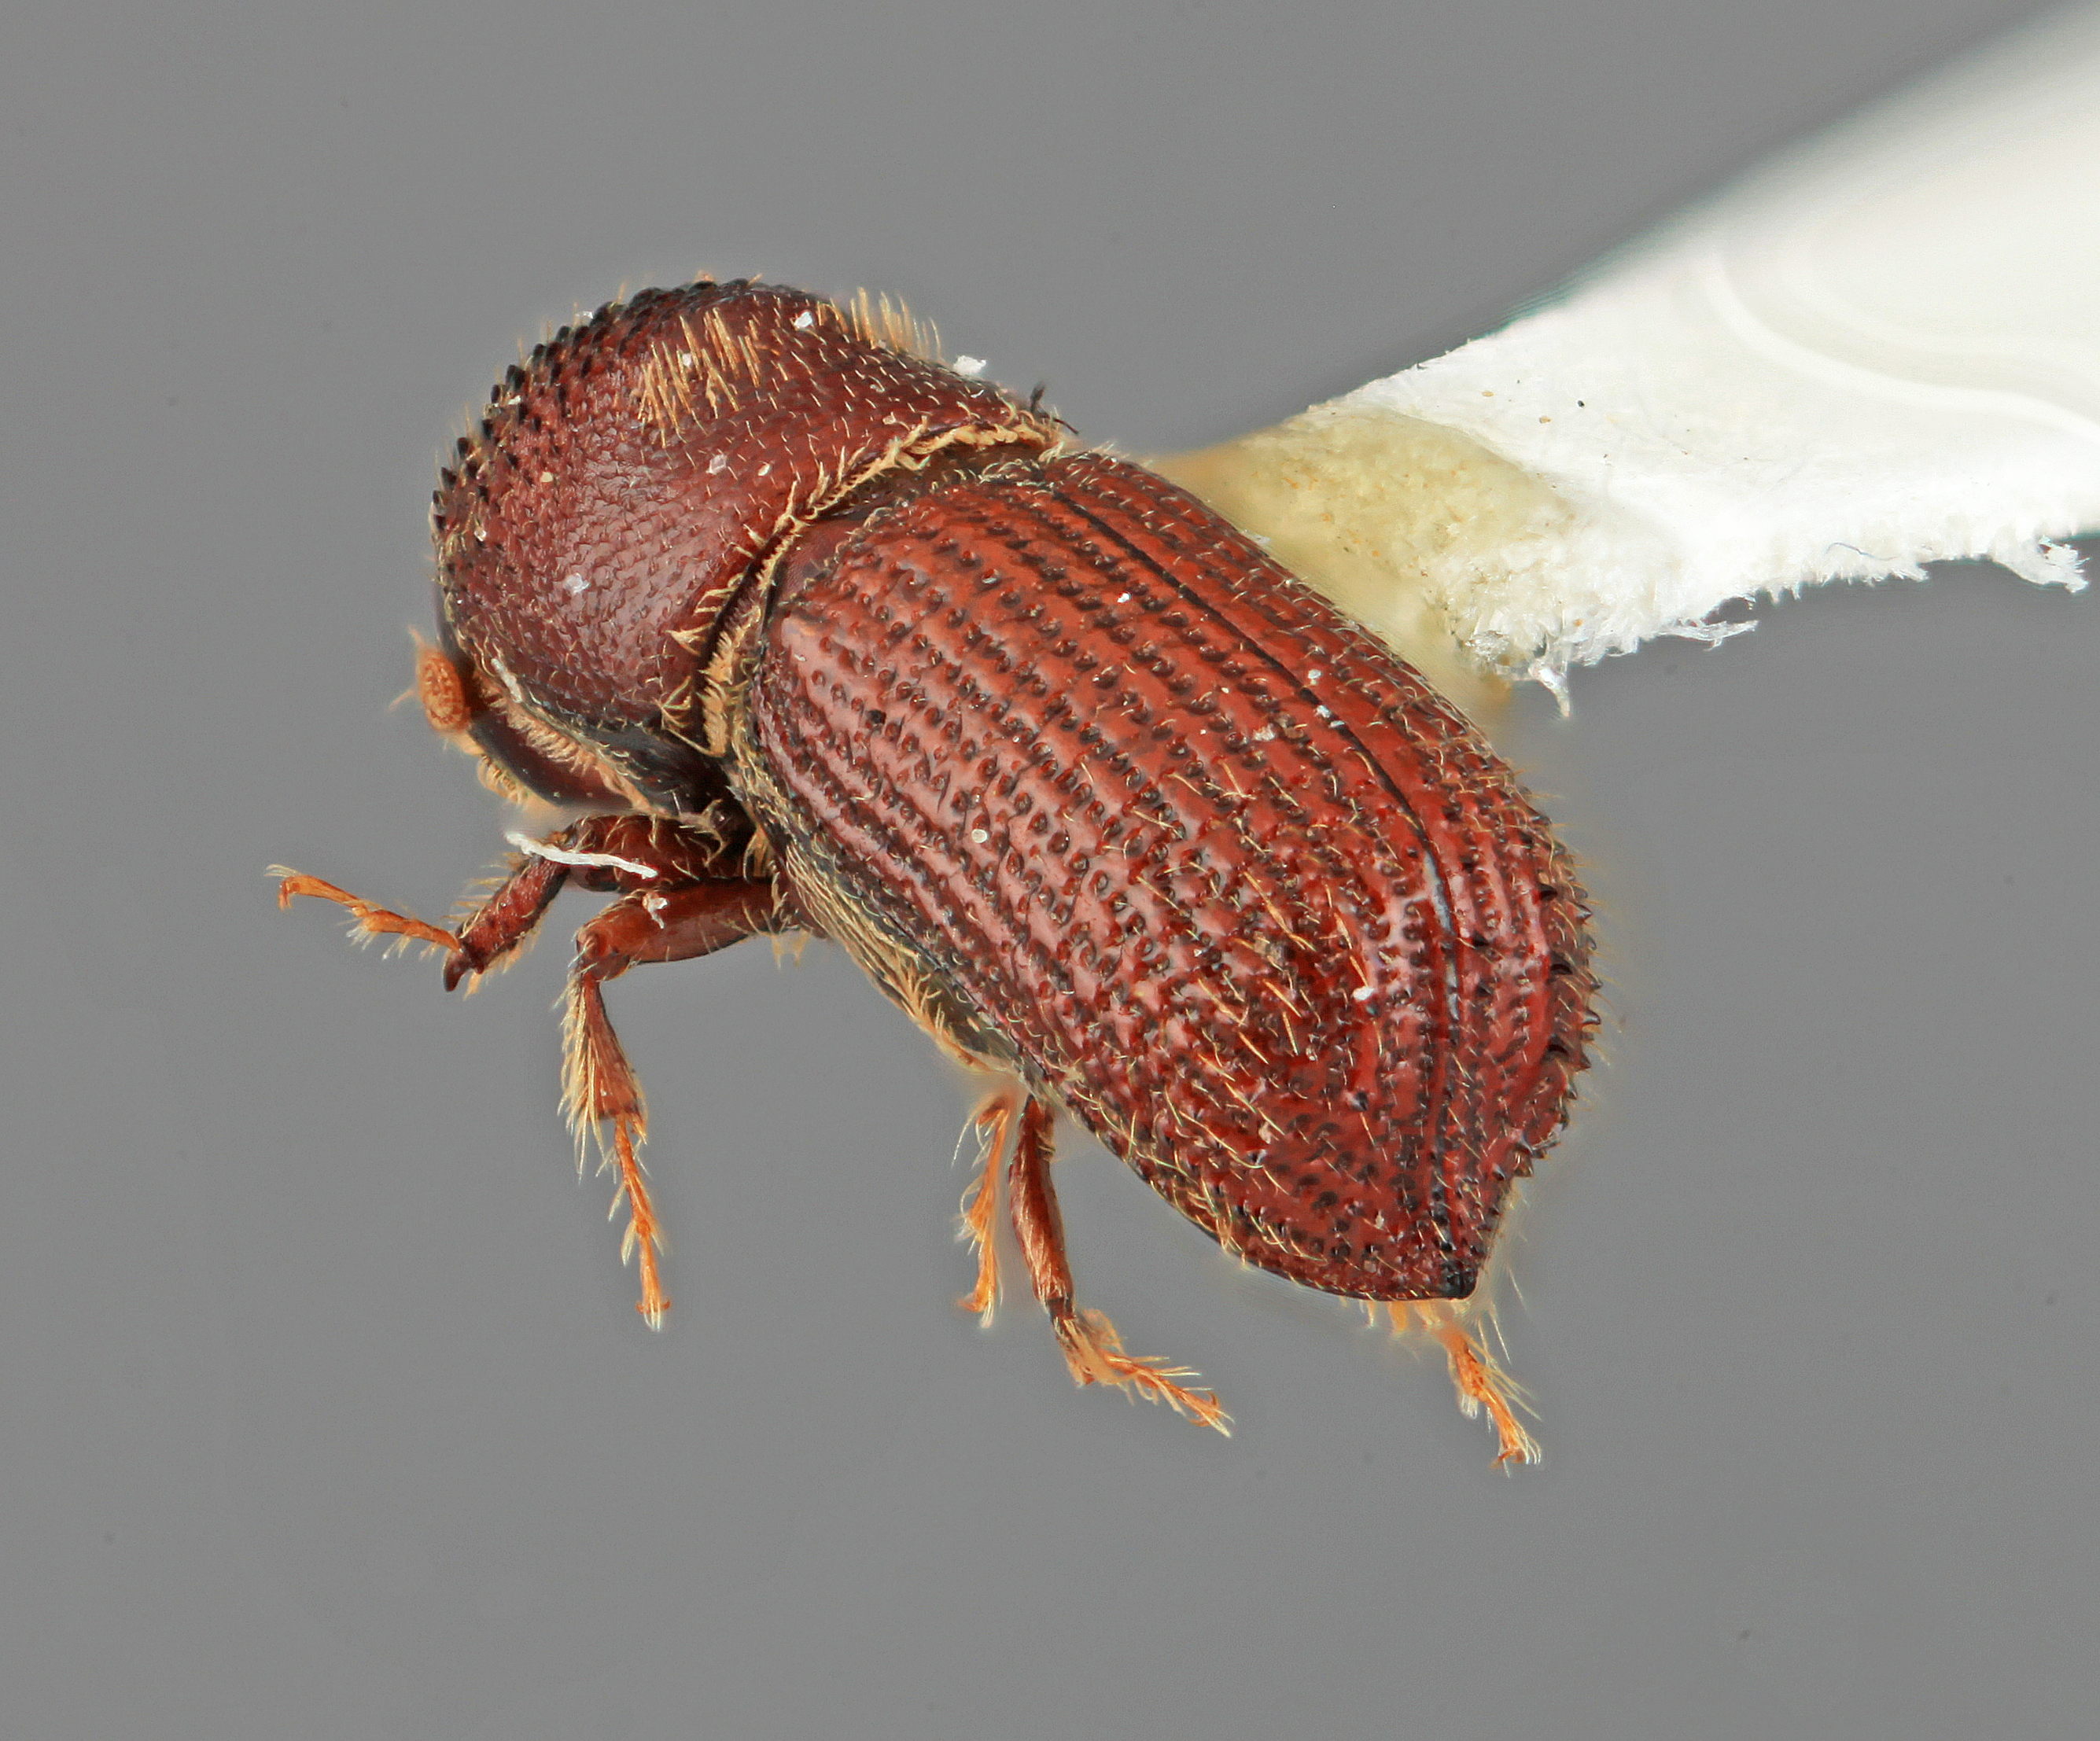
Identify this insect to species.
Hylocurus femineus
